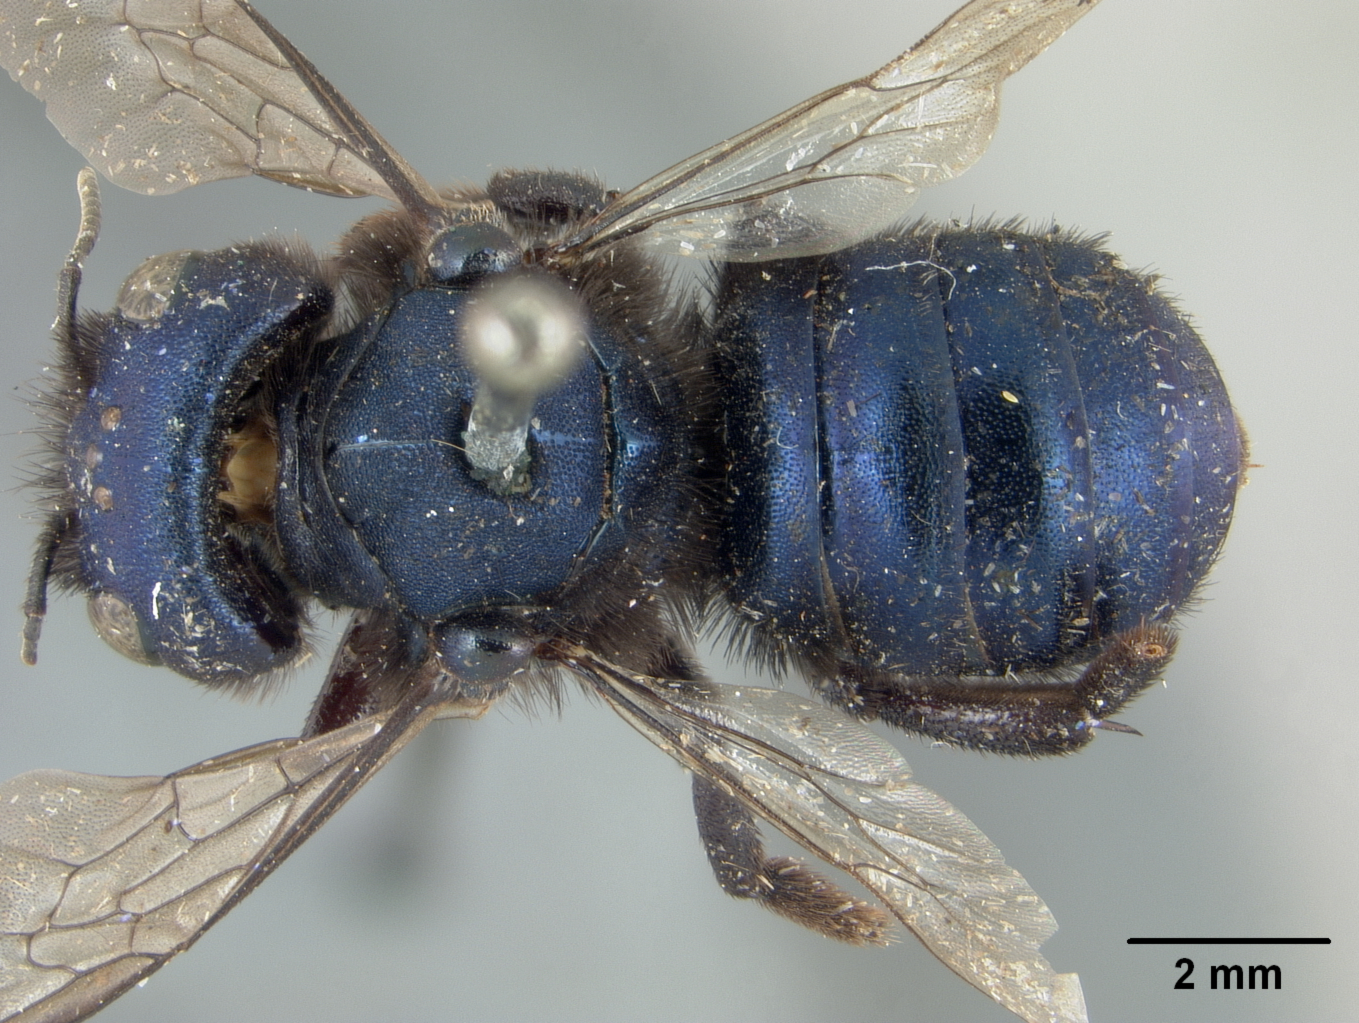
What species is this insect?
Osmia cara
